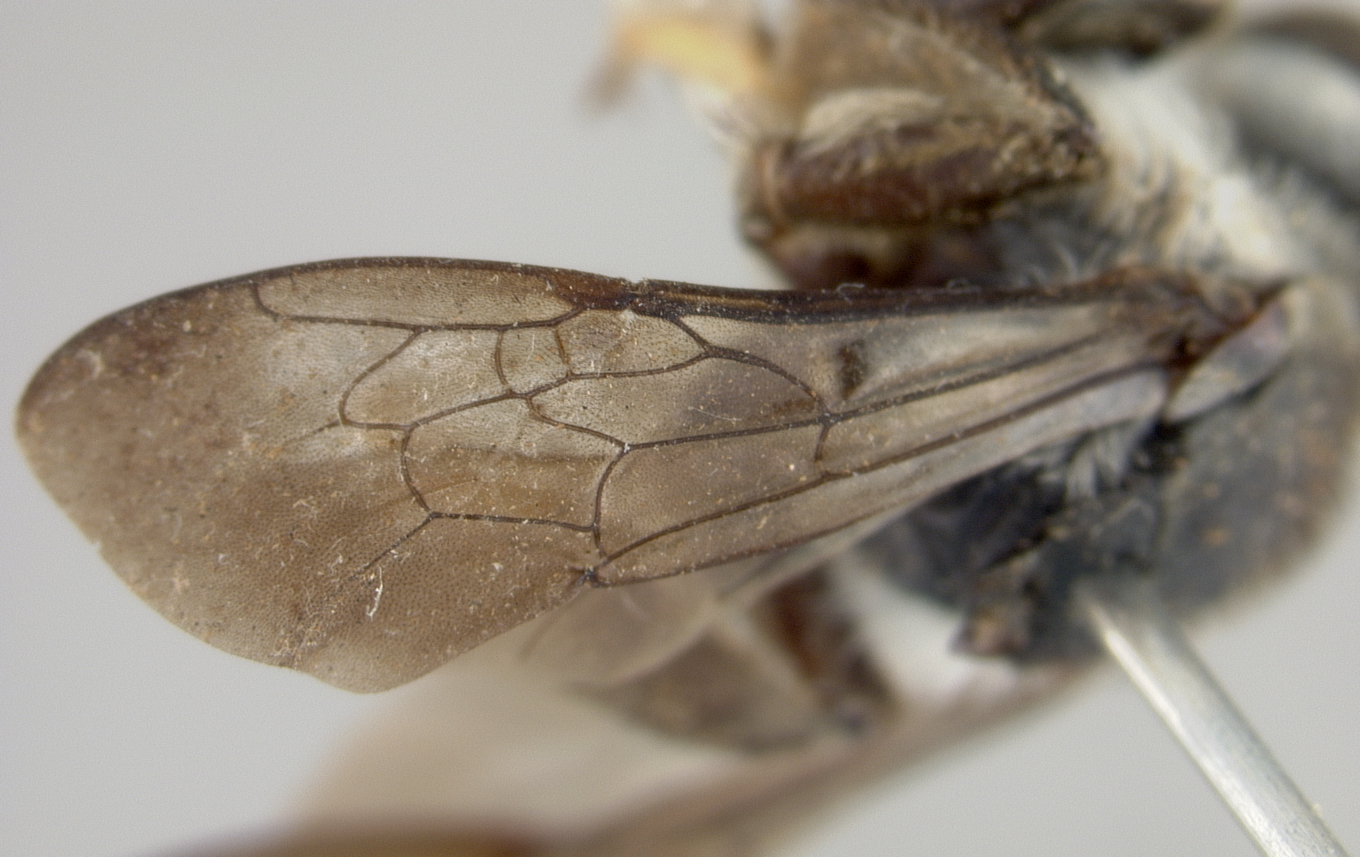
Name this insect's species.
Nomia amabilis
